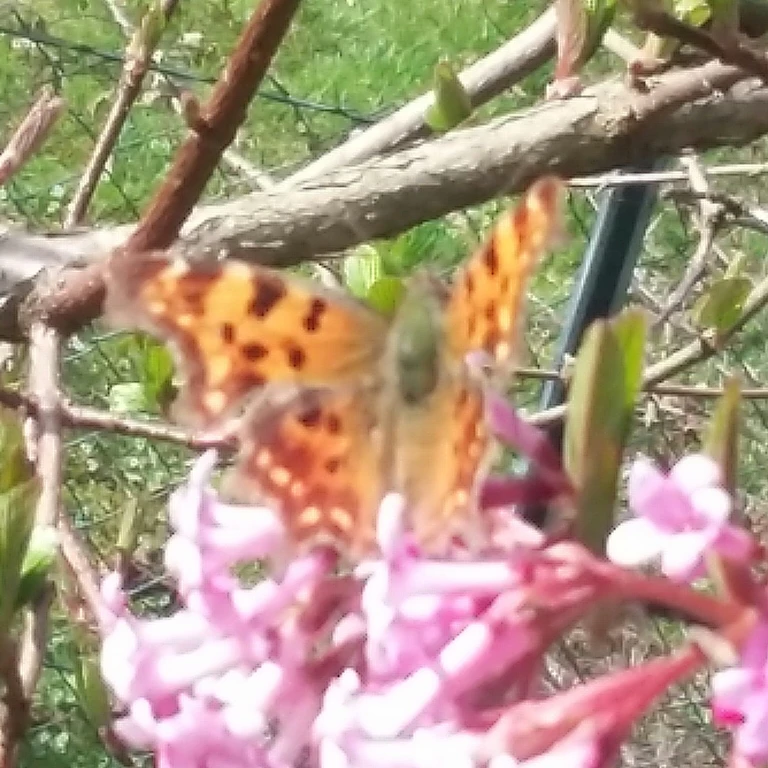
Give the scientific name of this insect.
Polygonia c-album
